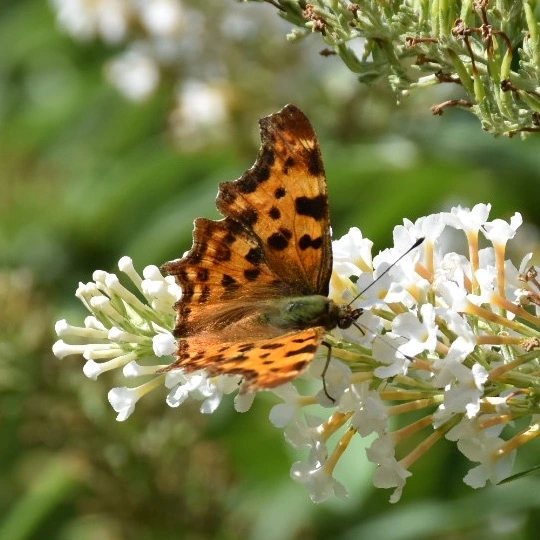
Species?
Polygonia c-album
